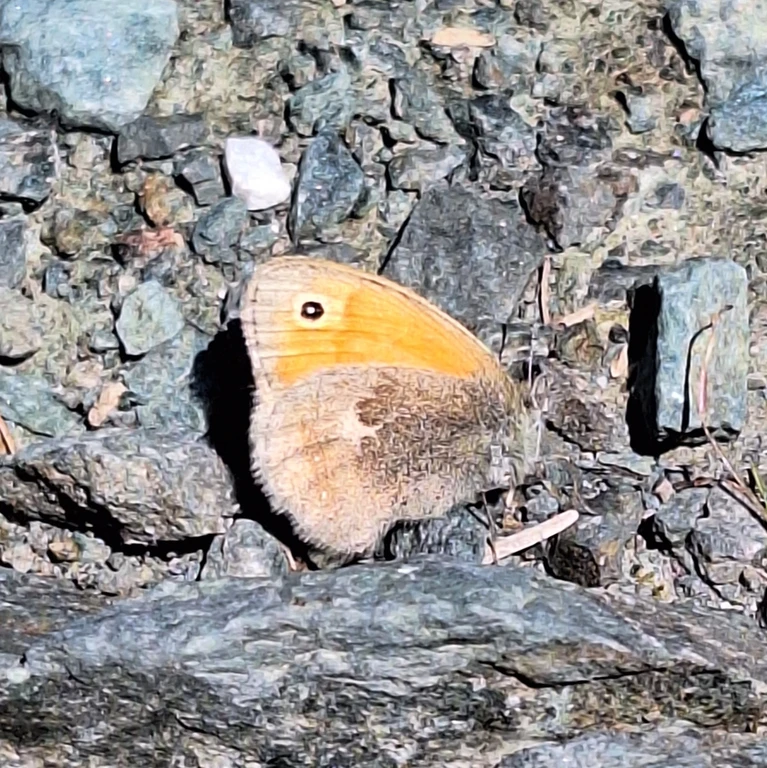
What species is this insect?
Coenonympha pamphilus
